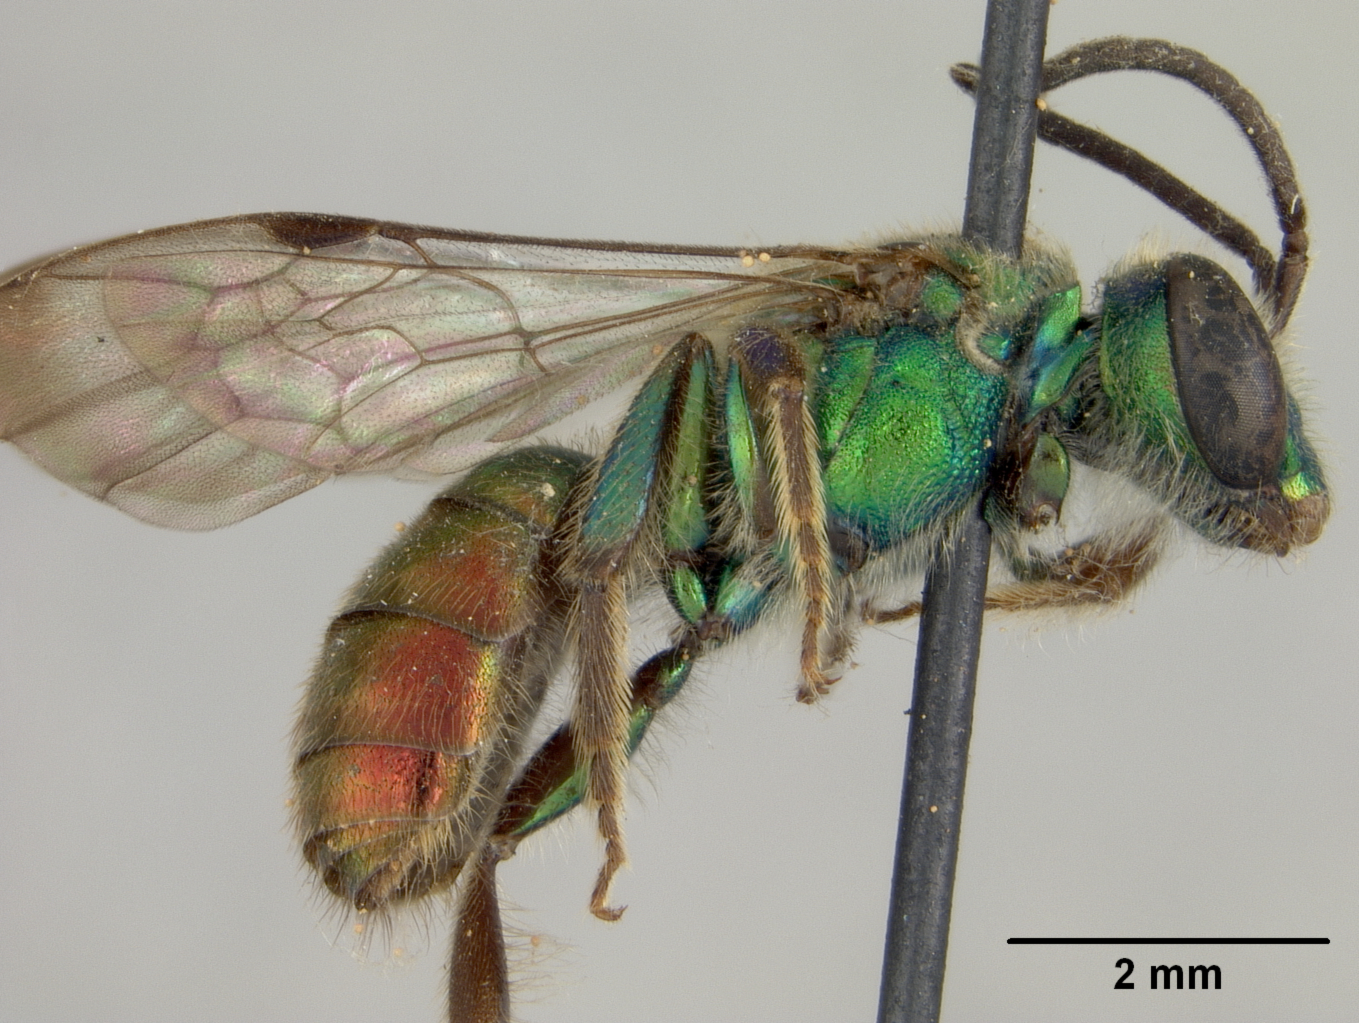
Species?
Caenaugochlora macswaini
